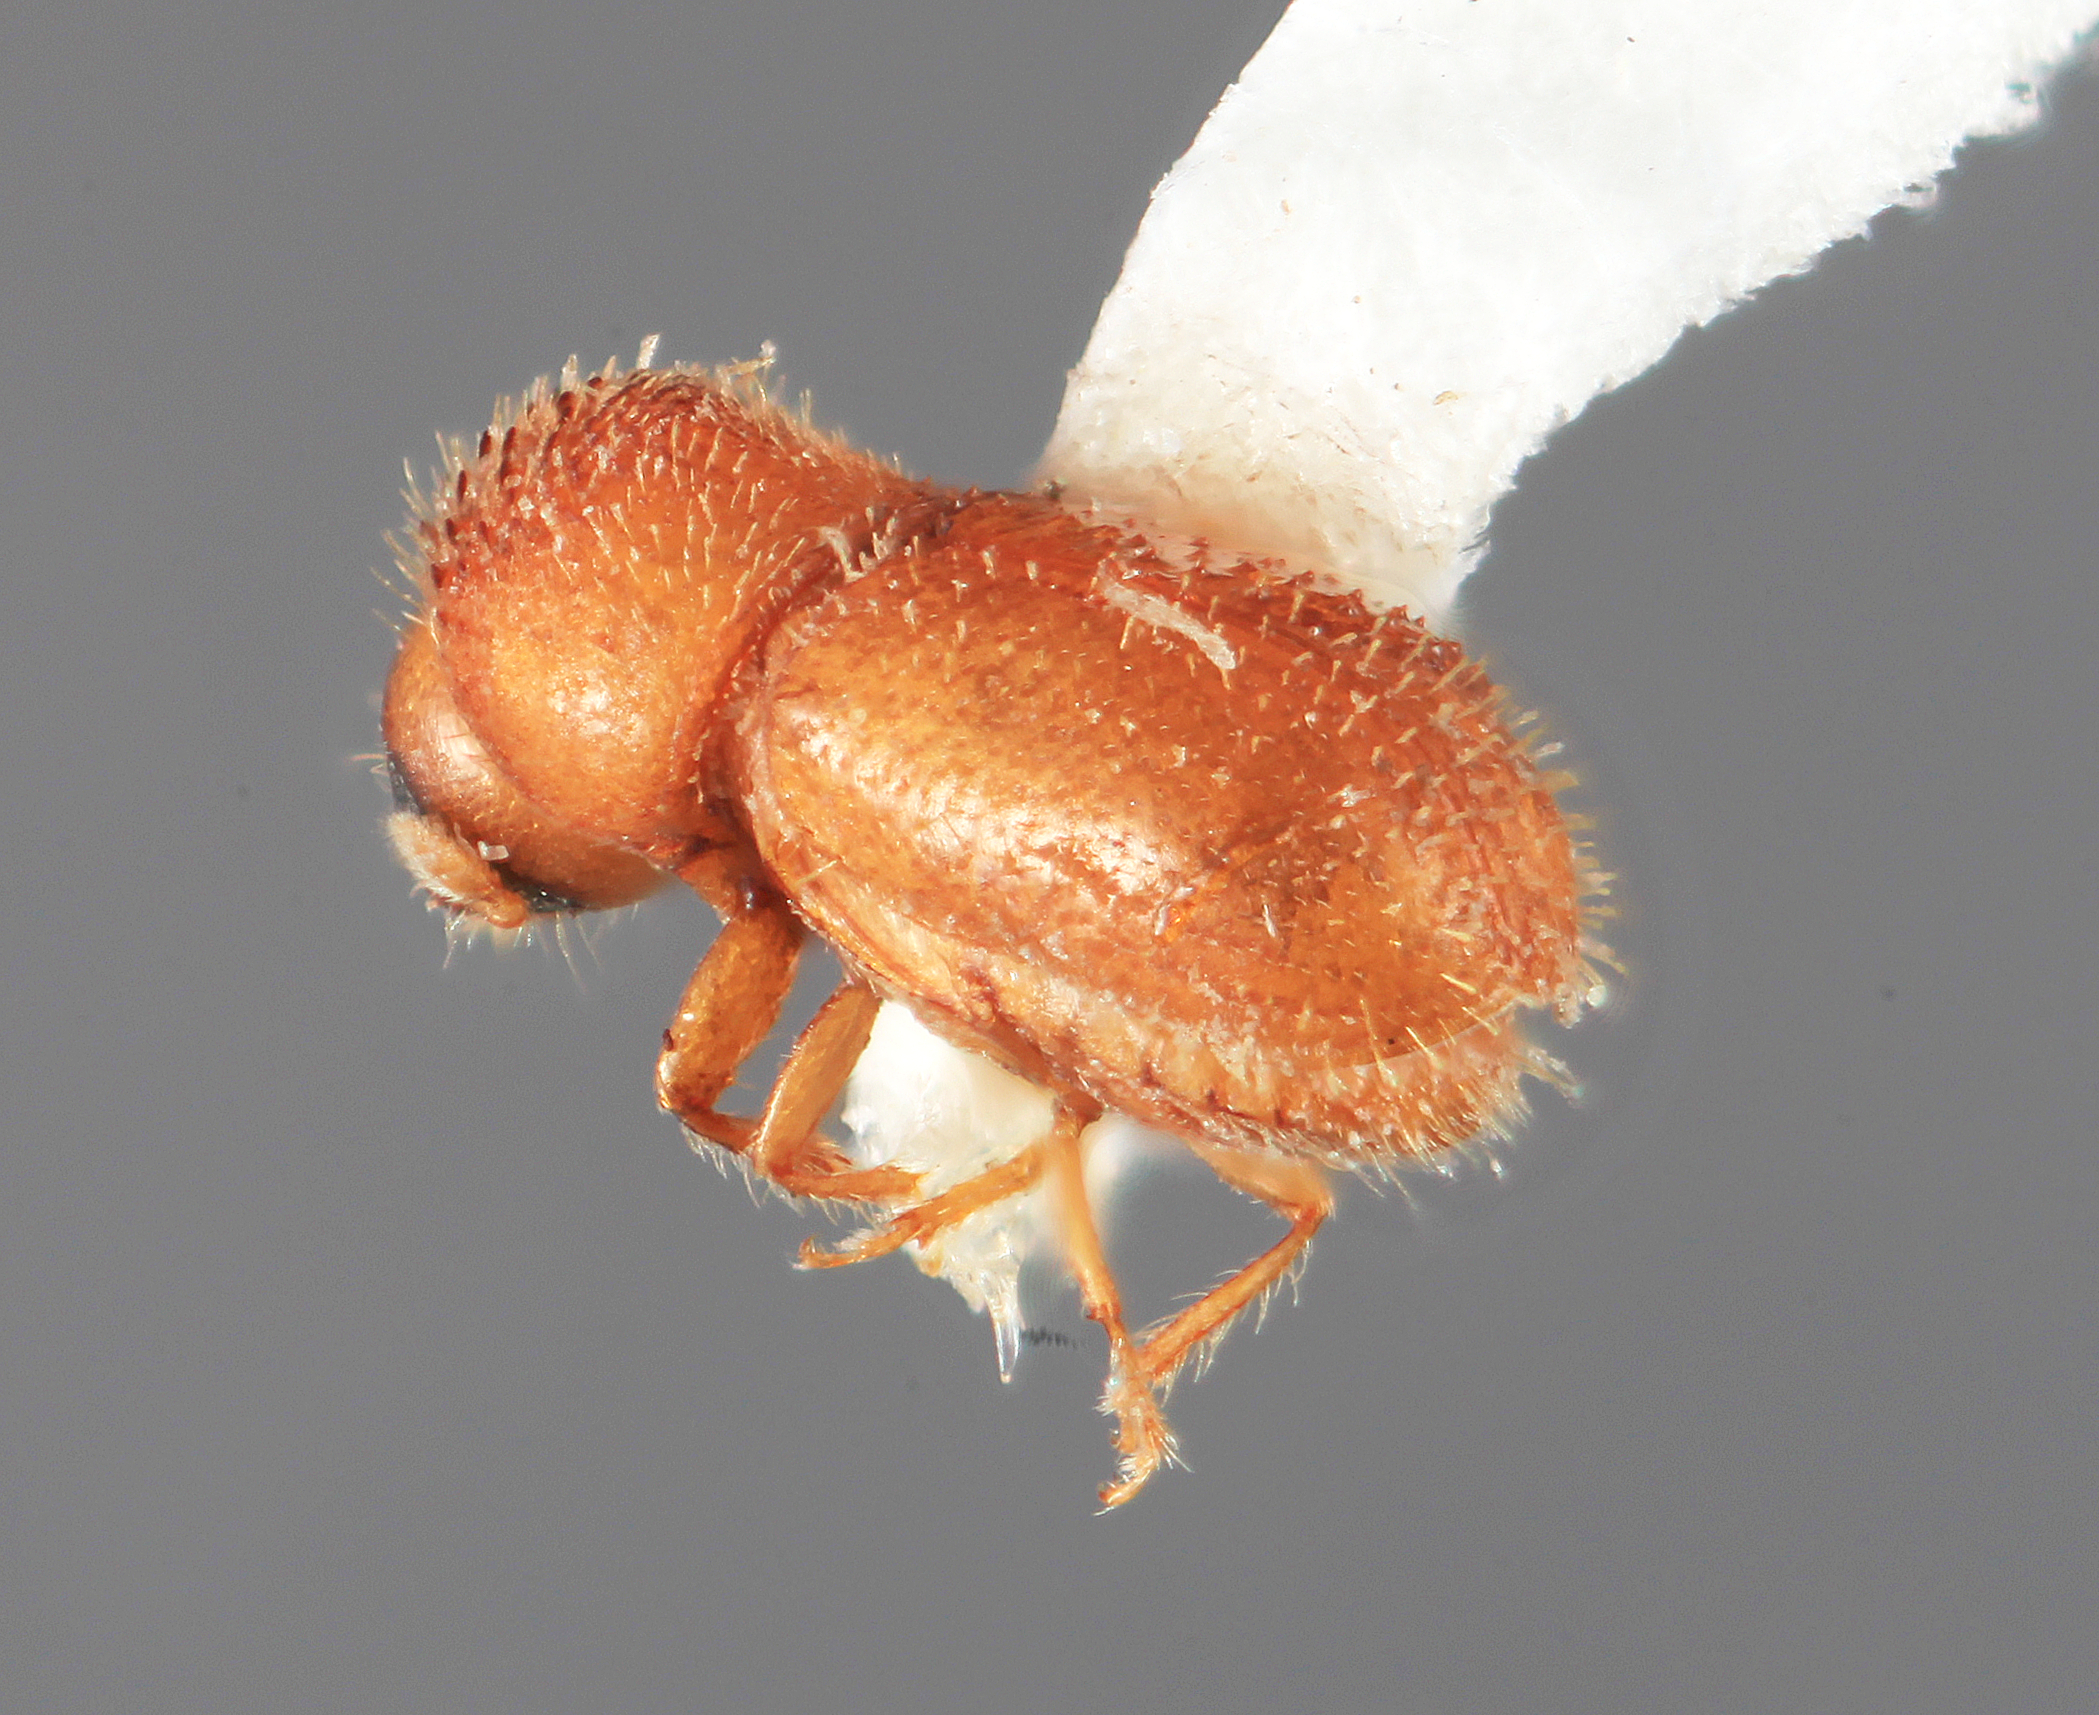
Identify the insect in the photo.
Cryptocarenus barinensis
